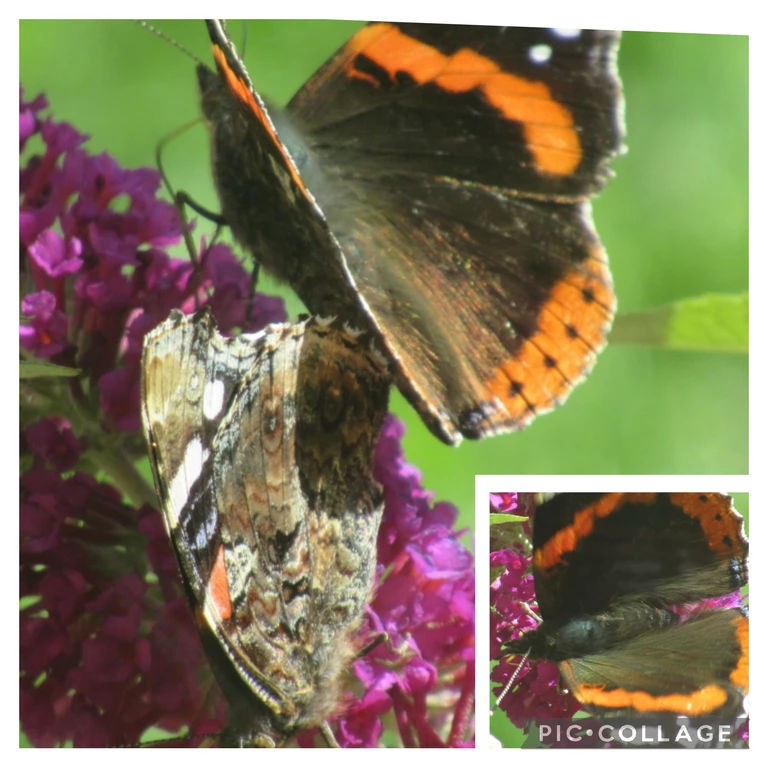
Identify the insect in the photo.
Vanessa atalanta
